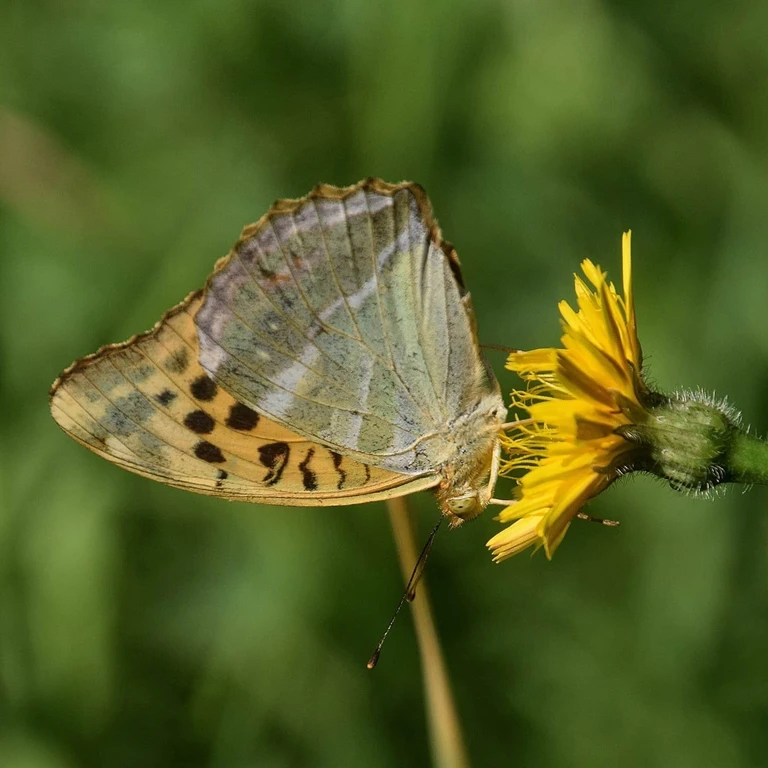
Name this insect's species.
Argynnis paphia
